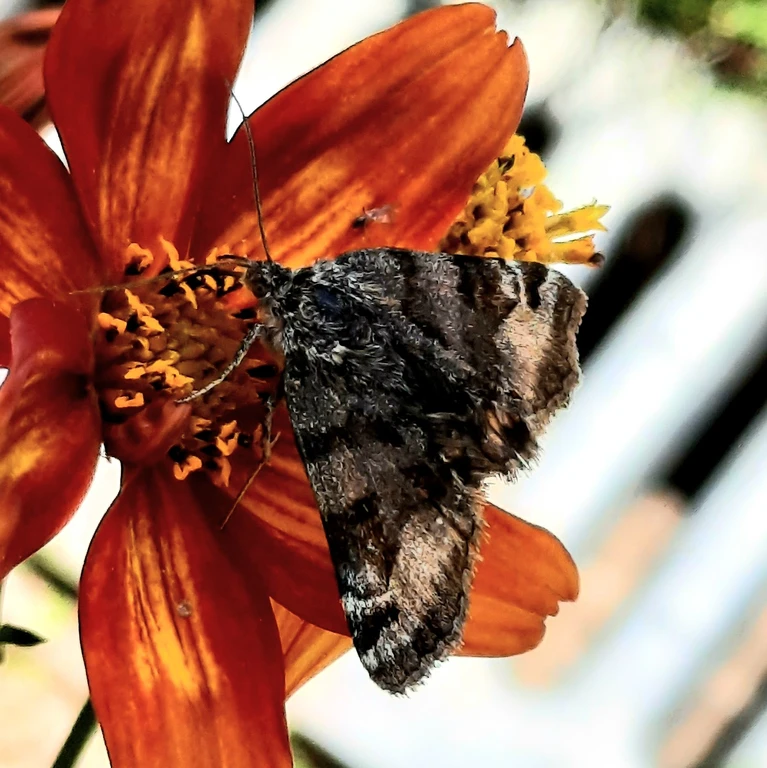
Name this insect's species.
Euclidia glyphica
